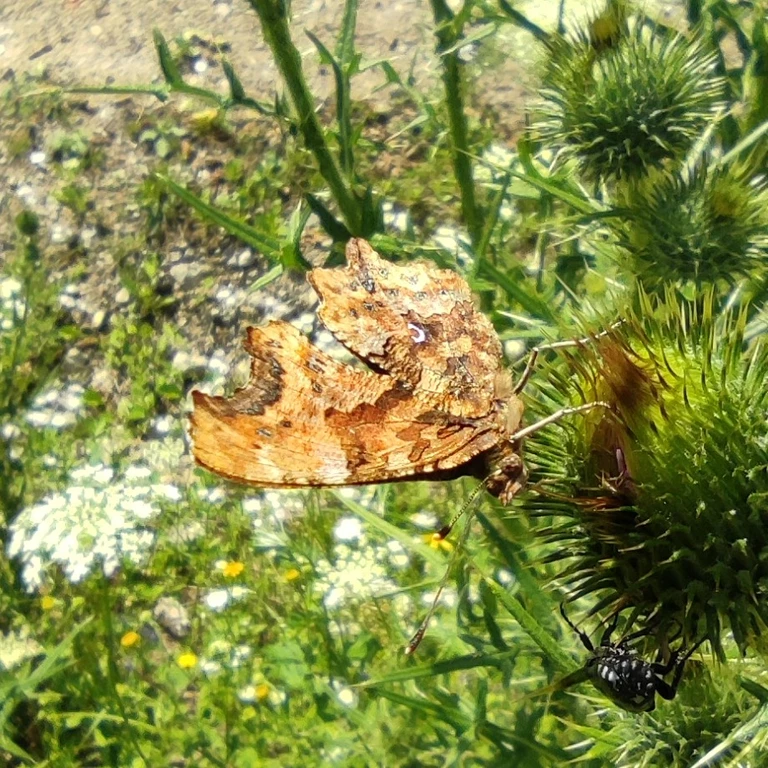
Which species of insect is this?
Polygonia c-album
